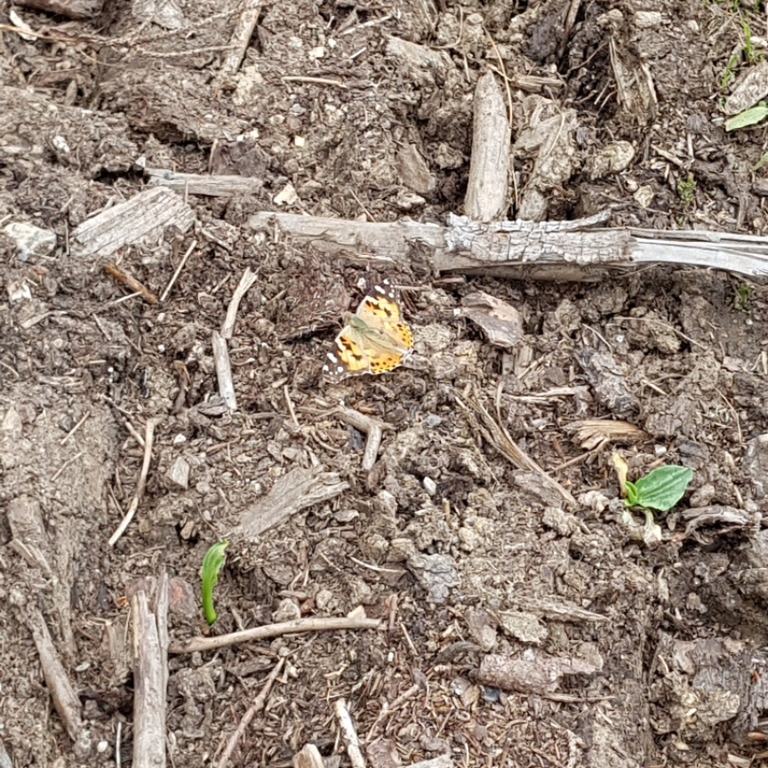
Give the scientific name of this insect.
Vanessa cardui
